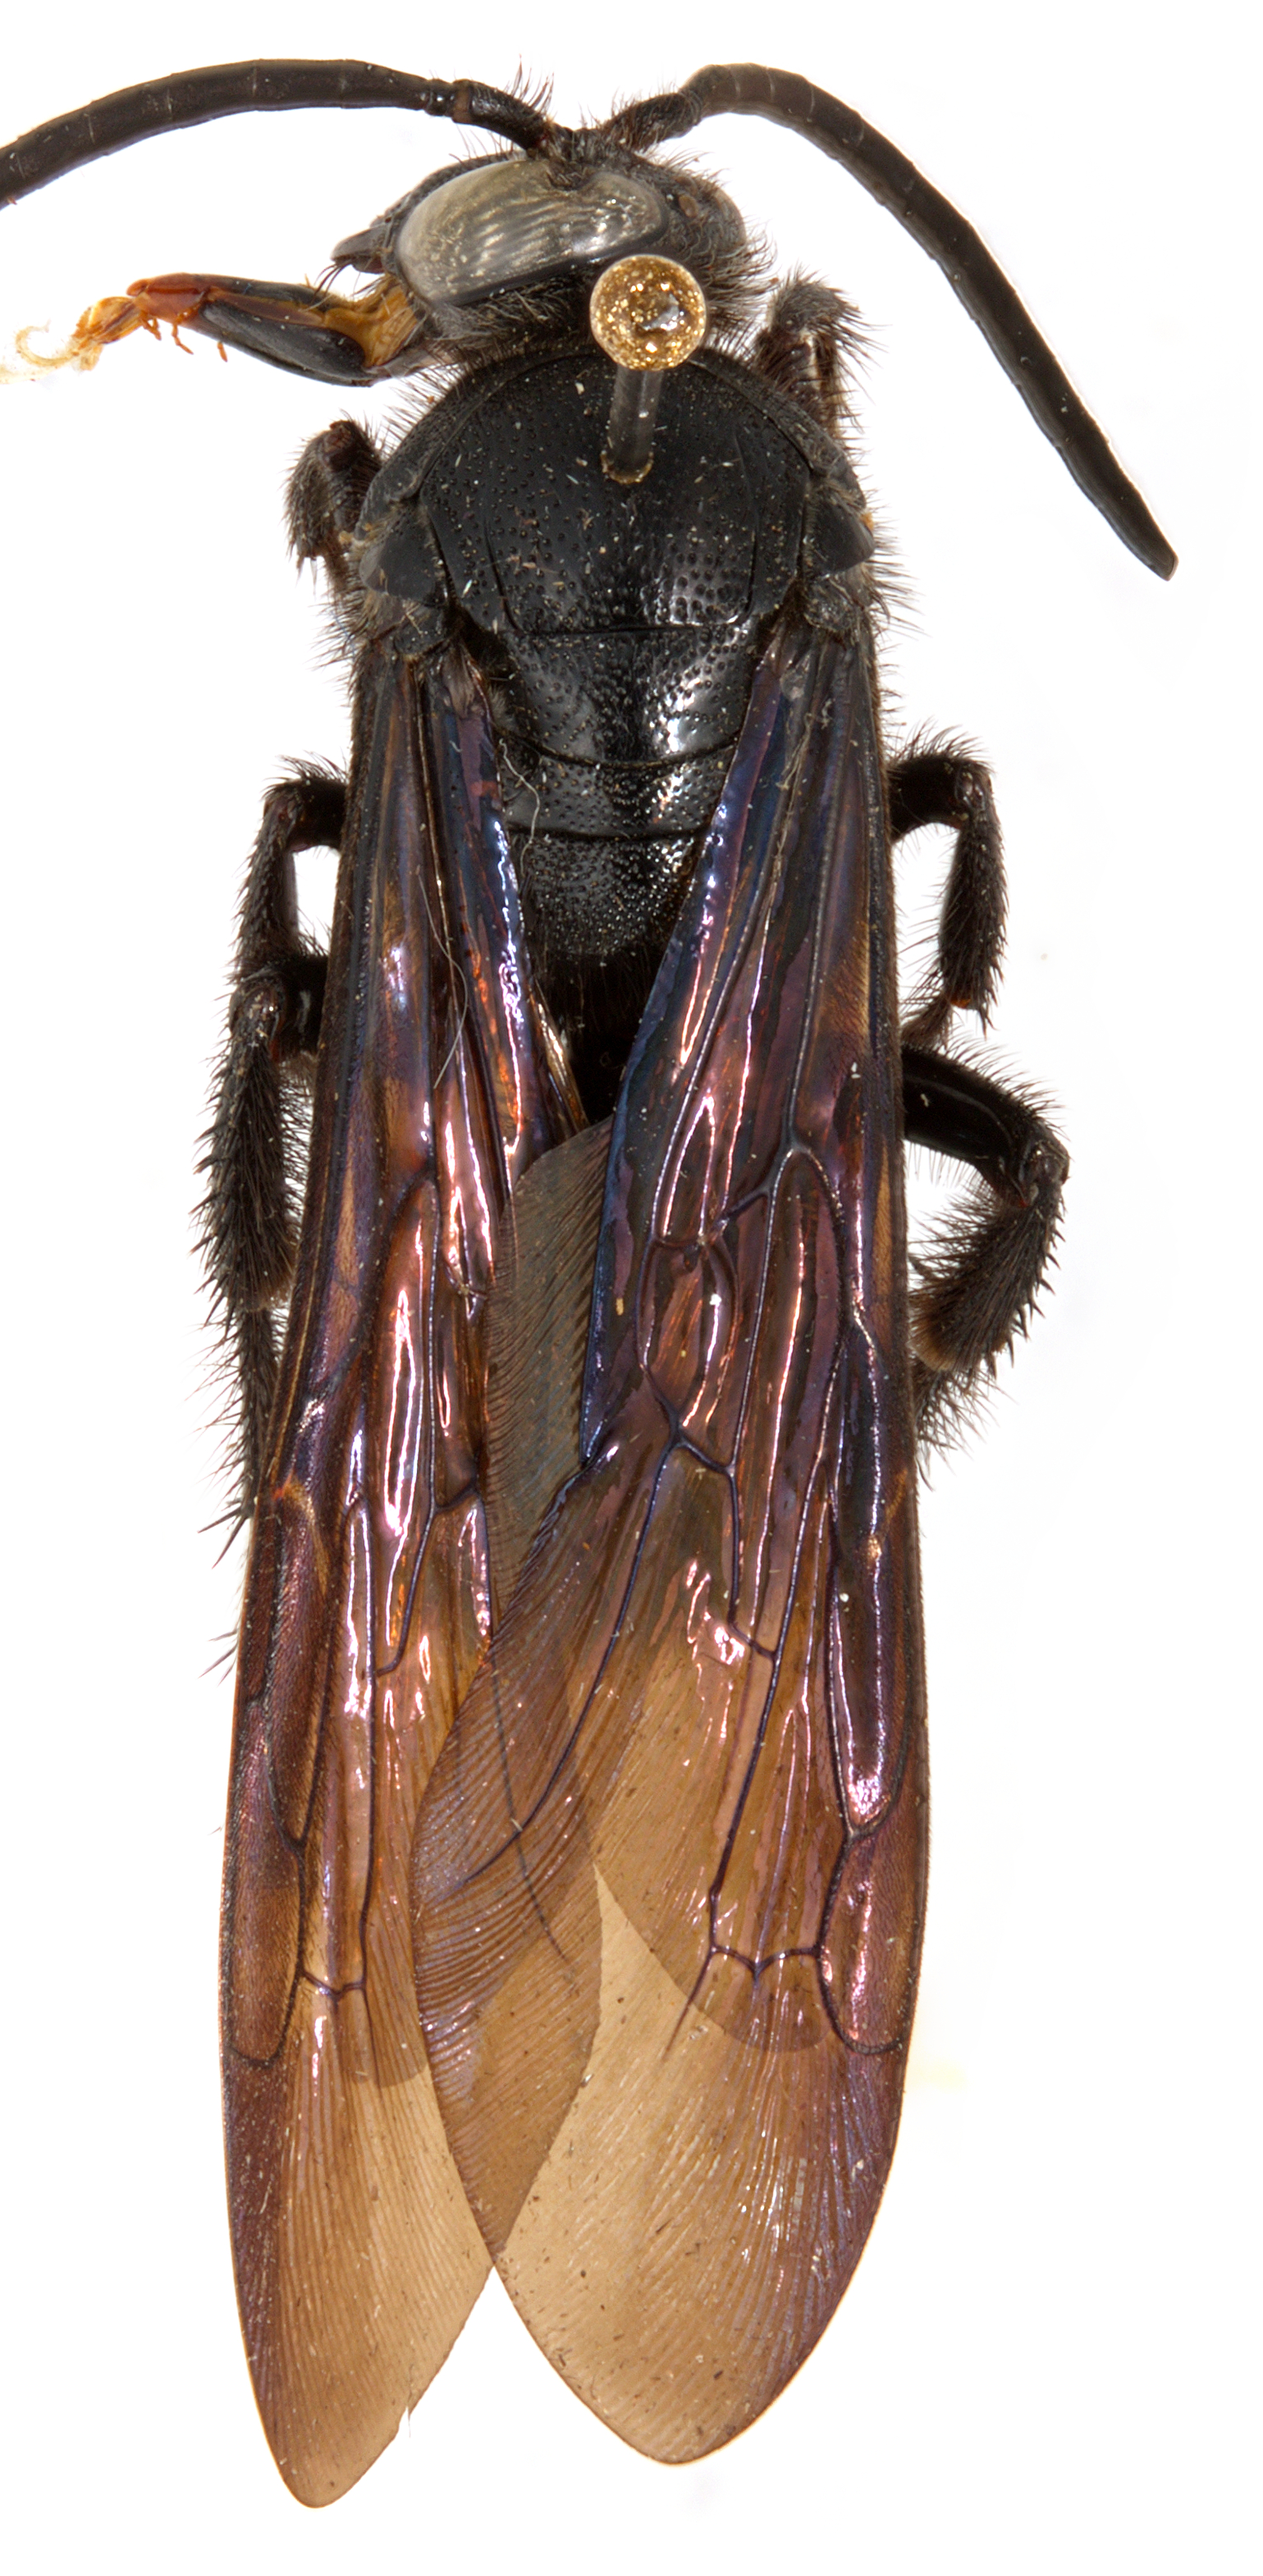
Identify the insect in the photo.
Colpacampsomeris indica
